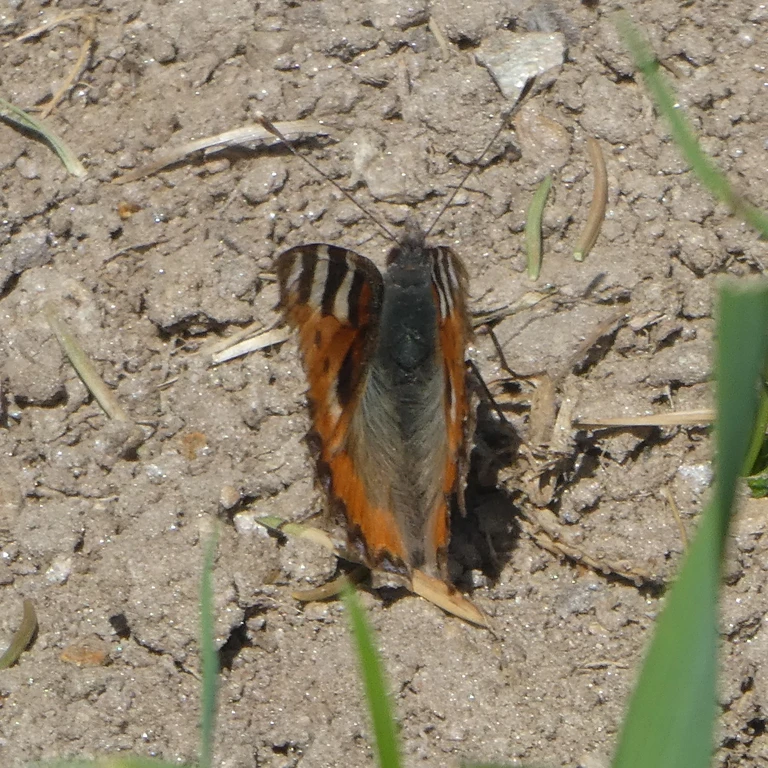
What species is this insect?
Aglais urticae
